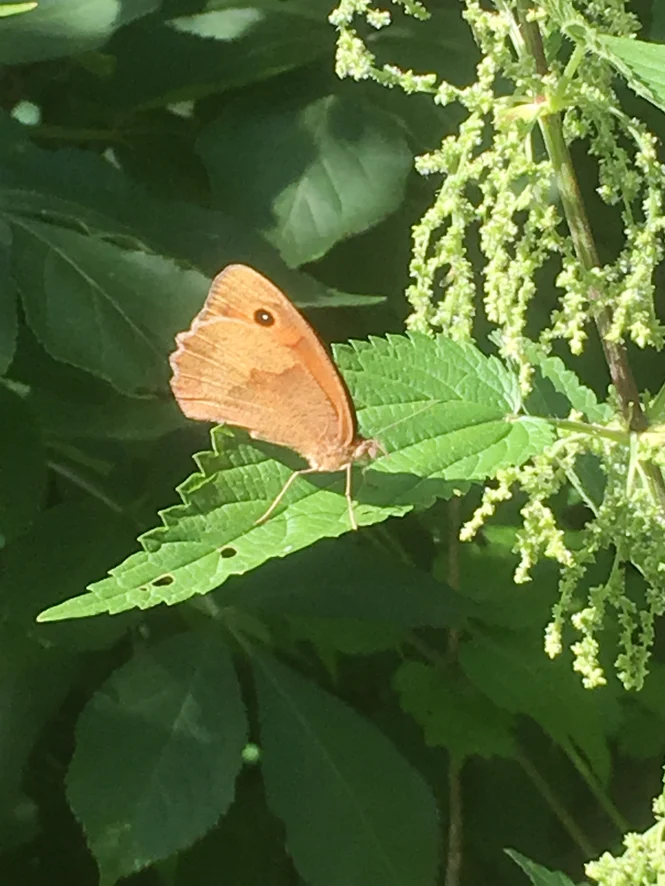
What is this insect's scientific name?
Maniola jurtina
